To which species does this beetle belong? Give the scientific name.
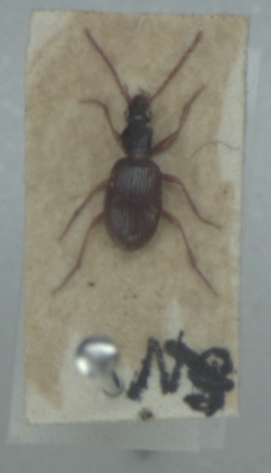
Oxypselaphus obscurus
